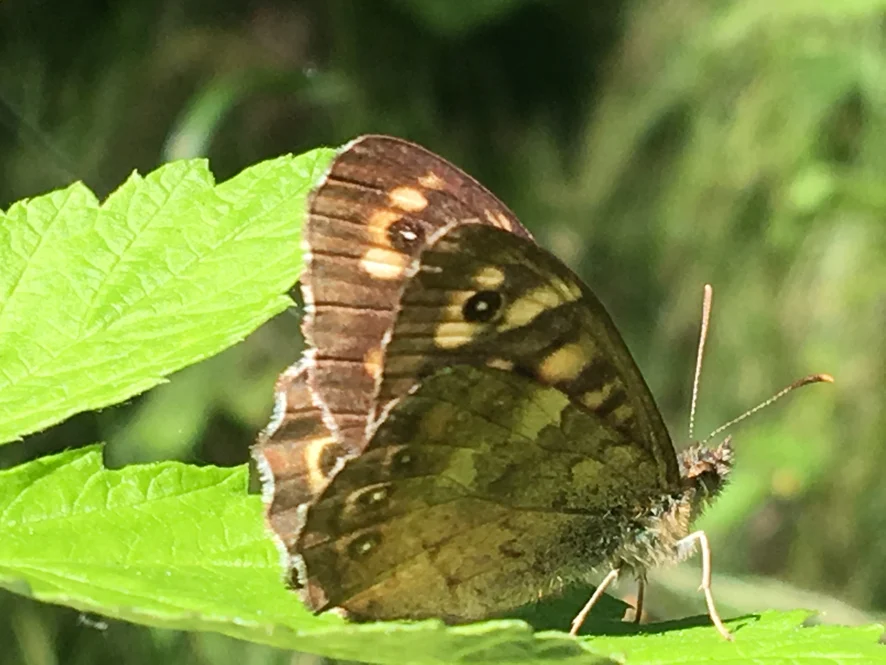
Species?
Pararge aegeria
